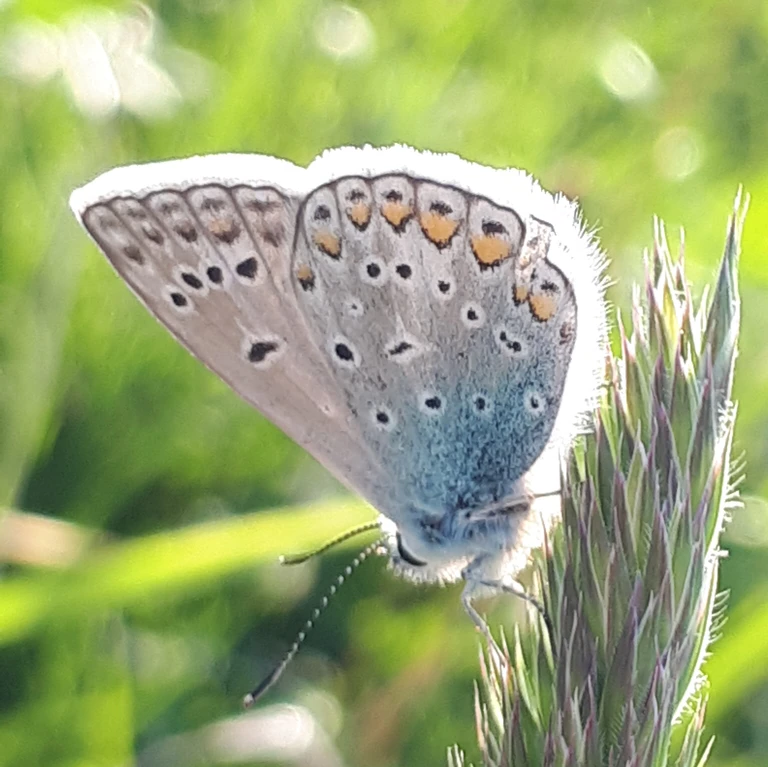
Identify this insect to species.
Polyommatus icarus
